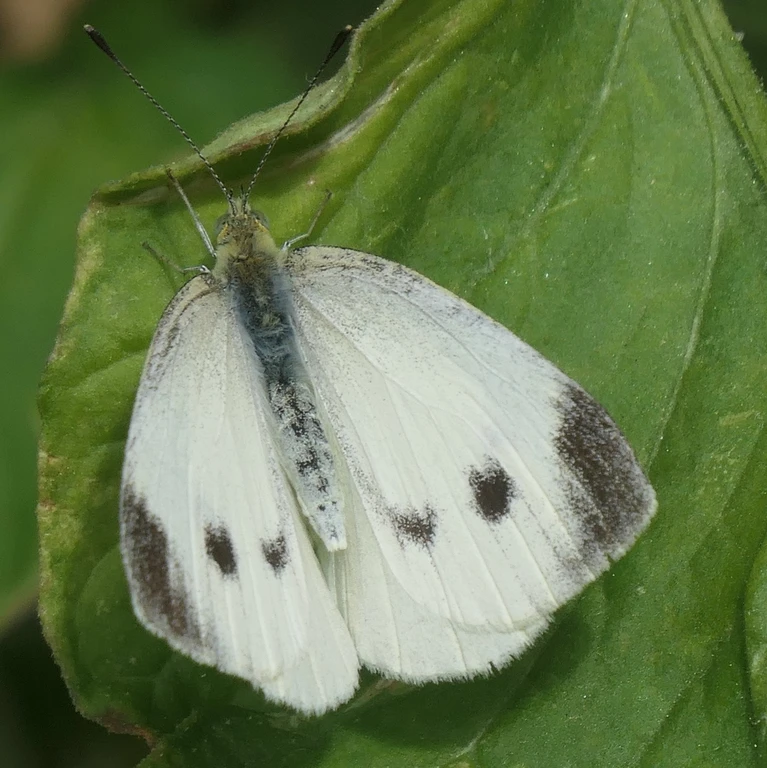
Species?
Pieris mannii
